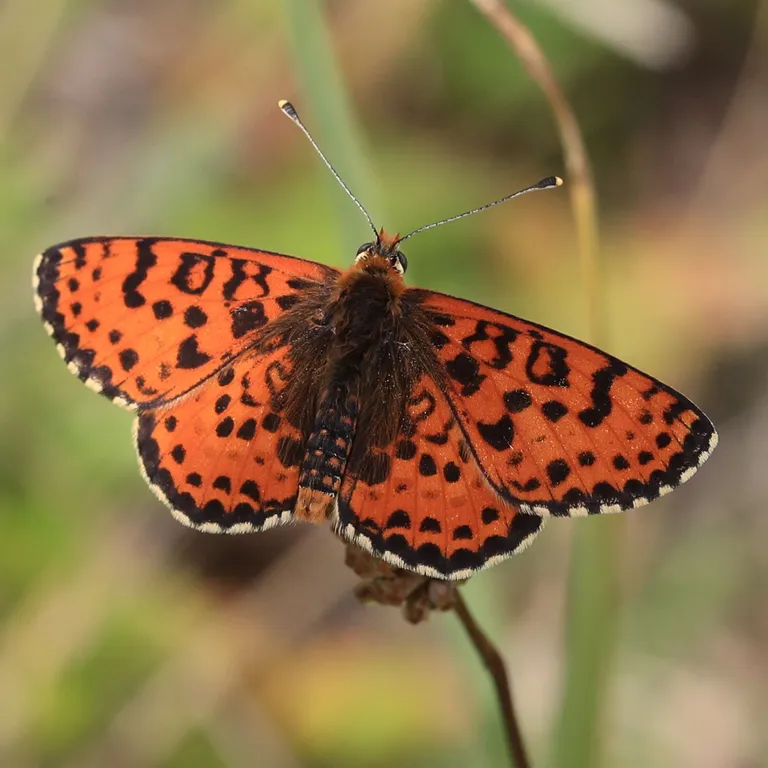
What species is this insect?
Melitaea didyma
